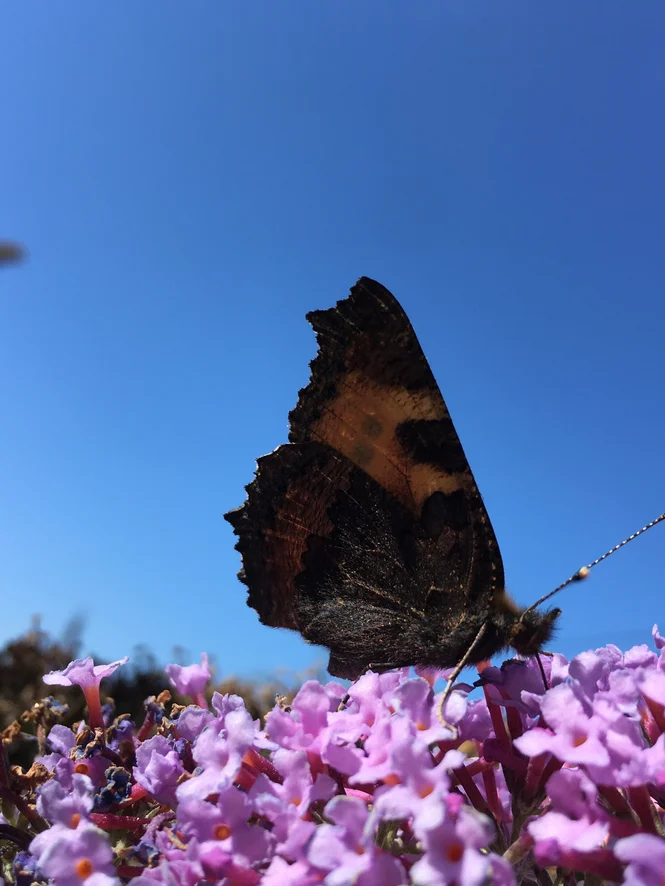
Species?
Aglais urticae
